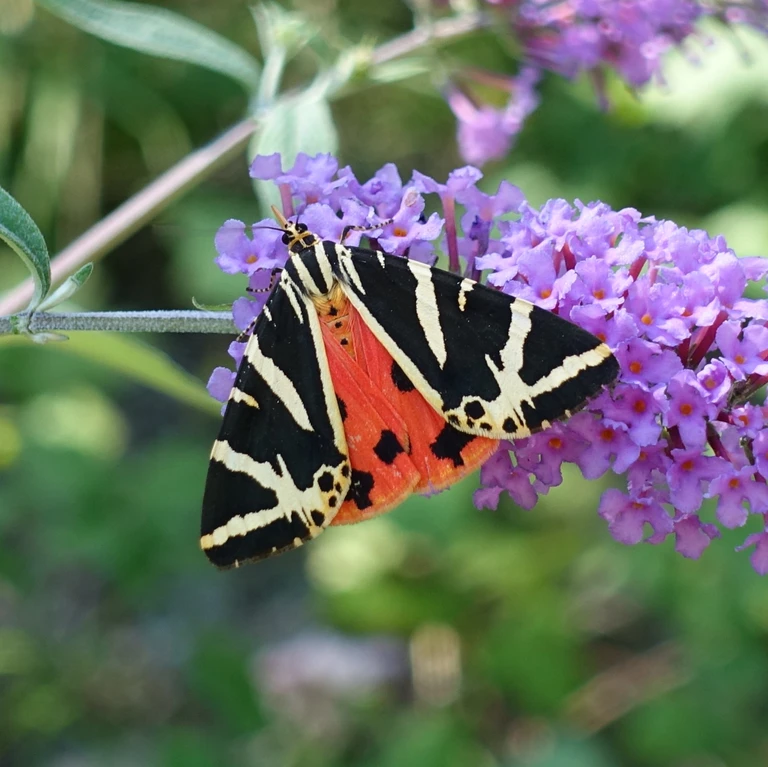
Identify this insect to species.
Euplagia quadripunctaria
